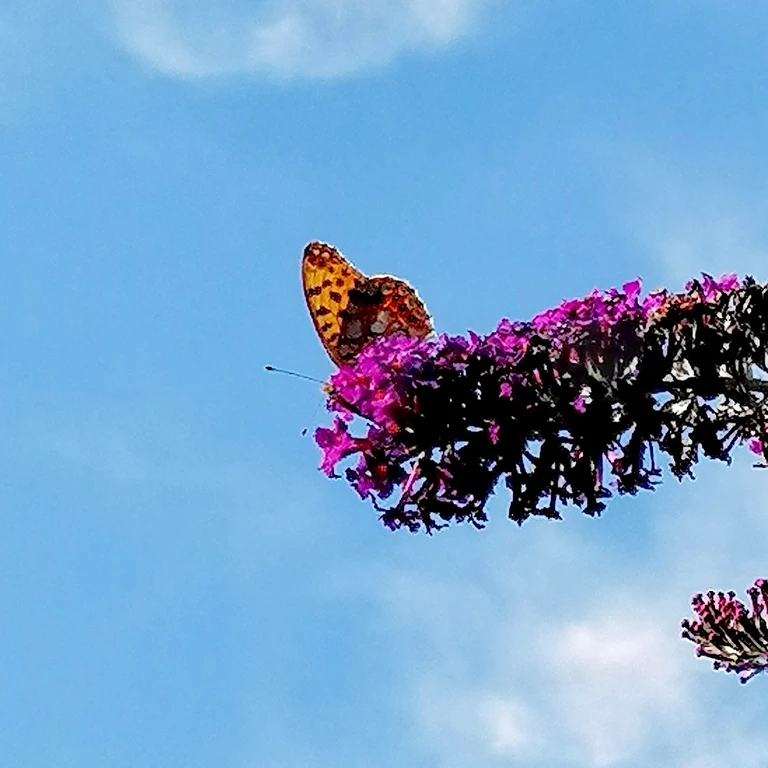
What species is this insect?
Issoria lathonia
